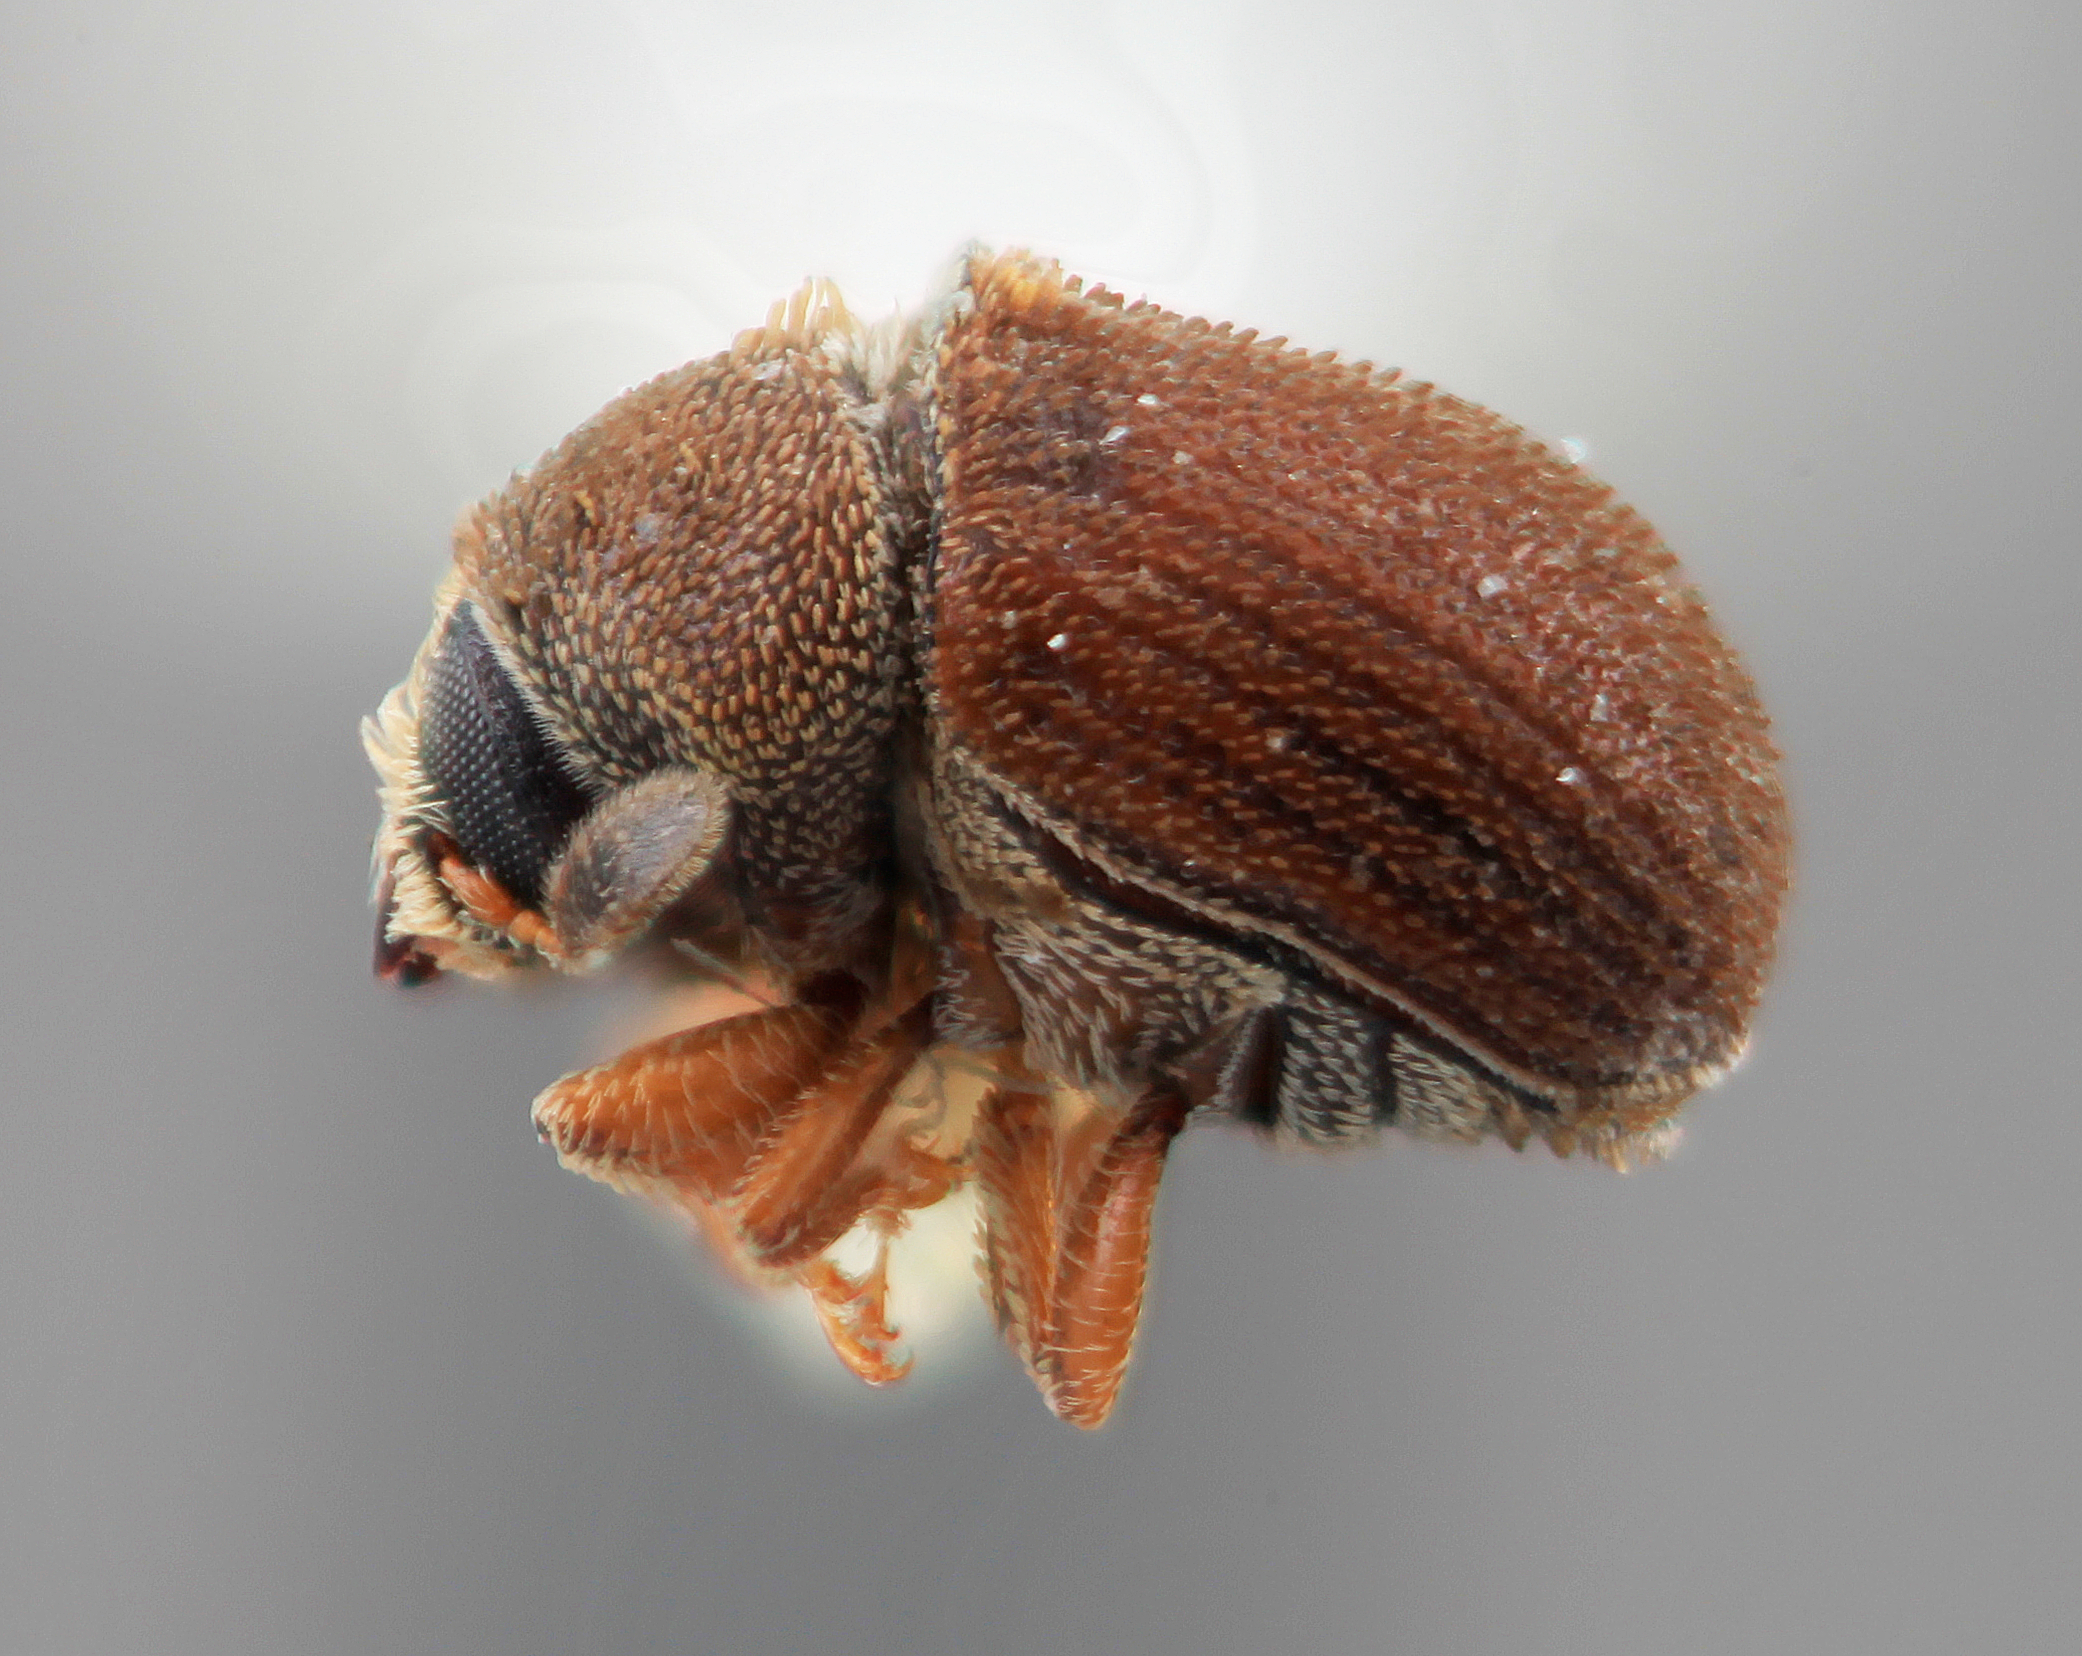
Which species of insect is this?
Chaetophloeus struthanthi
